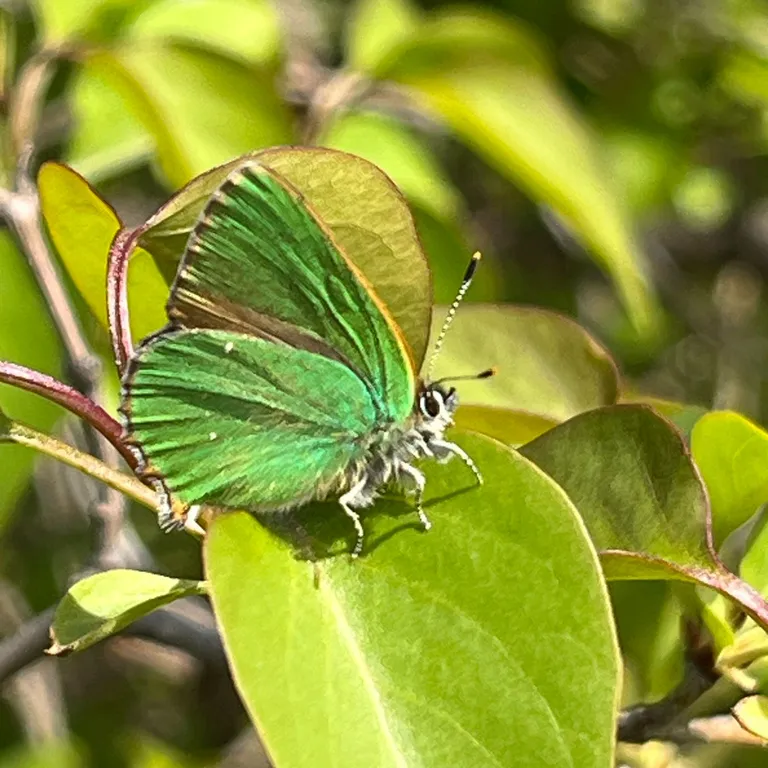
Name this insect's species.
Callophrys rubi
